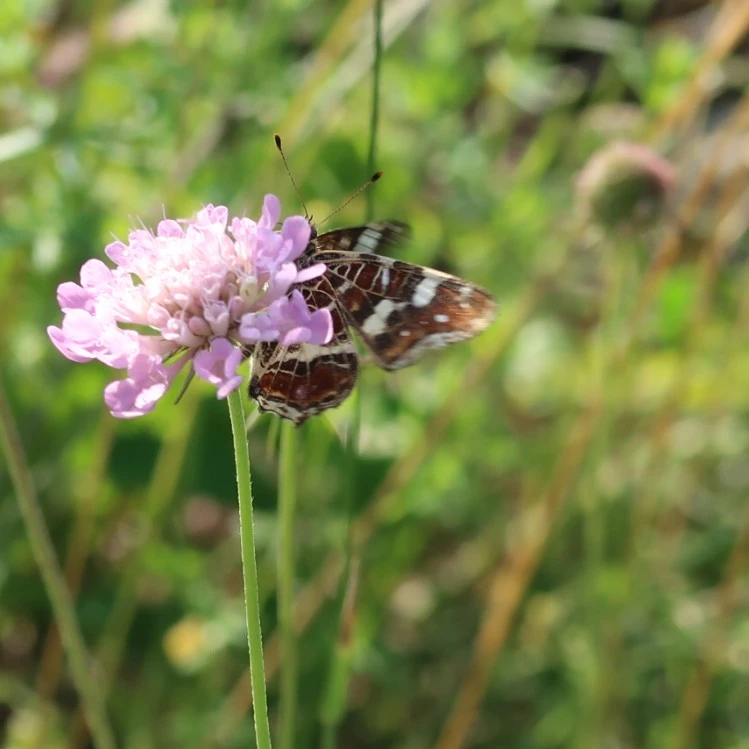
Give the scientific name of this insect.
Araschnia levana
